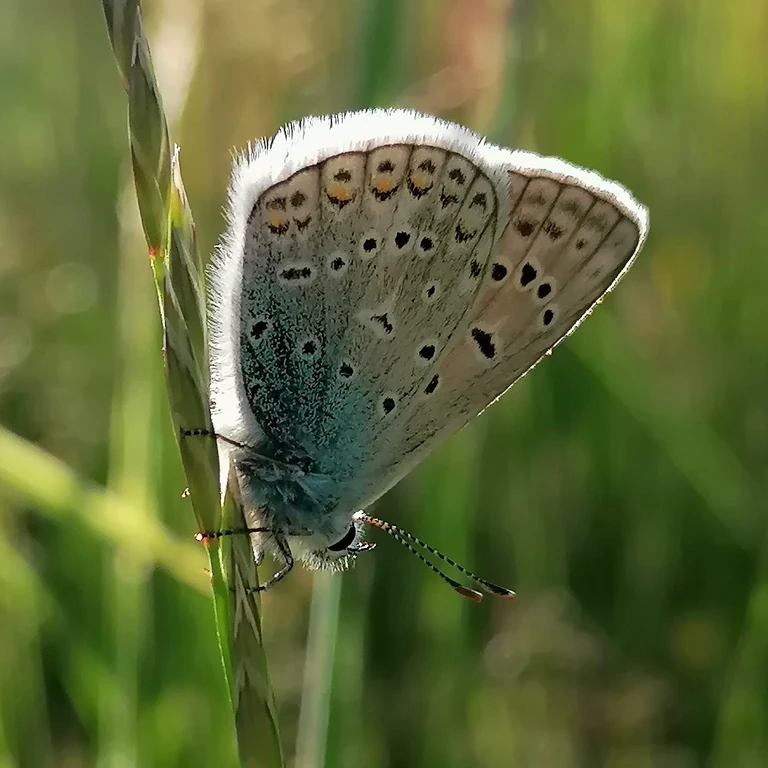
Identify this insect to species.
Polyommatus icarus
